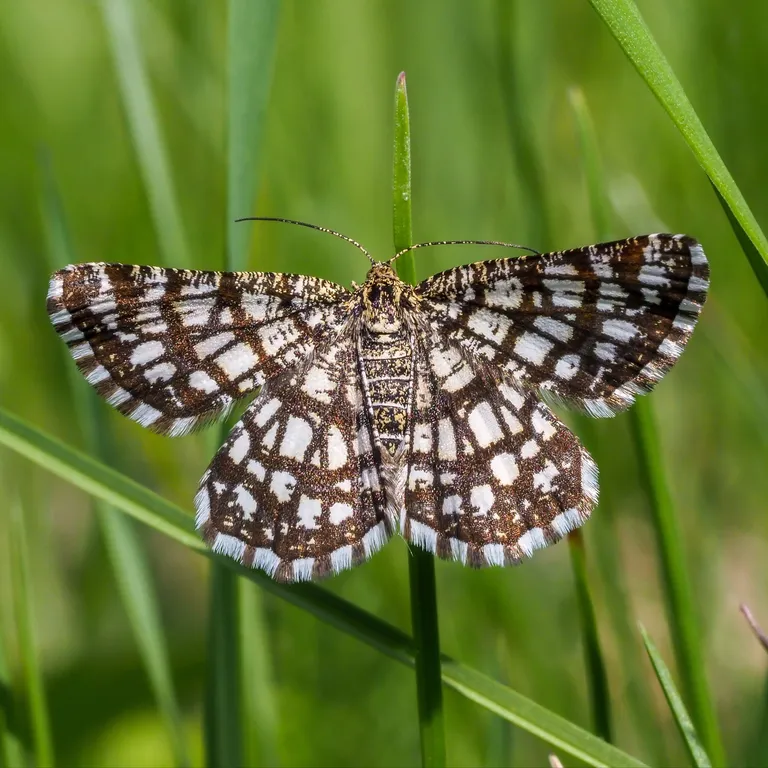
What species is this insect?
Chiasmia clathrata
